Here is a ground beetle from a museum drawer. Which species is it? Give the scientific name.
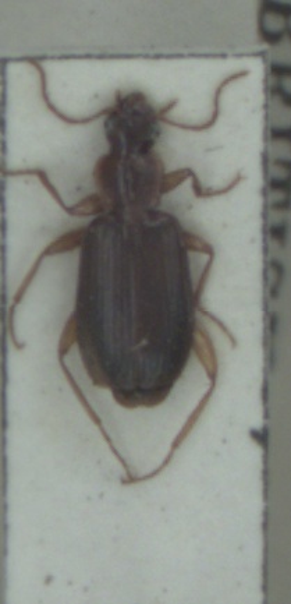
Dromius agilis
